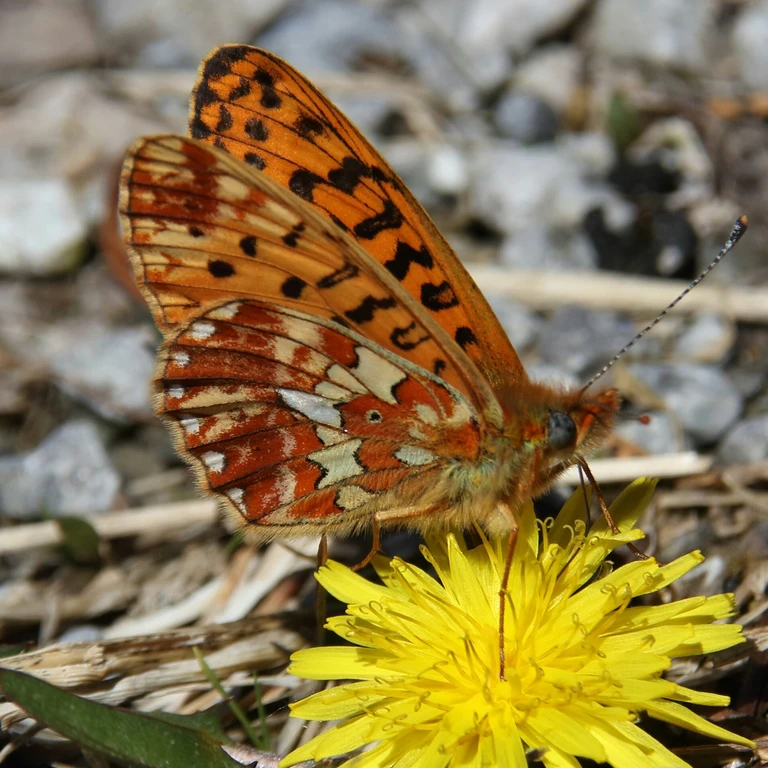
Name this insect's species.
Boloria euphrosyne (also Clossiana euphrosyne)
